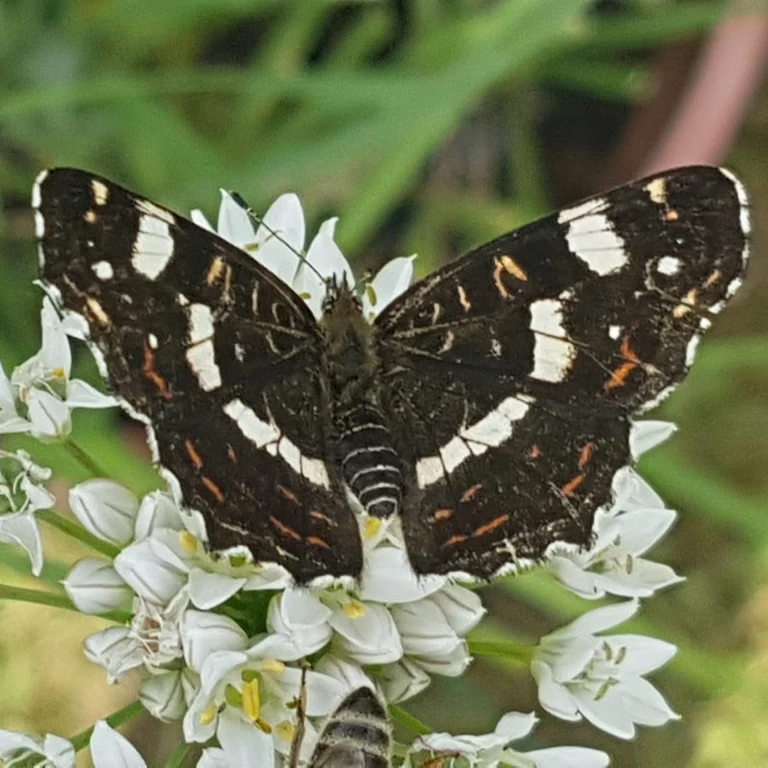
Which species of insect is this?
Araschnia levana
